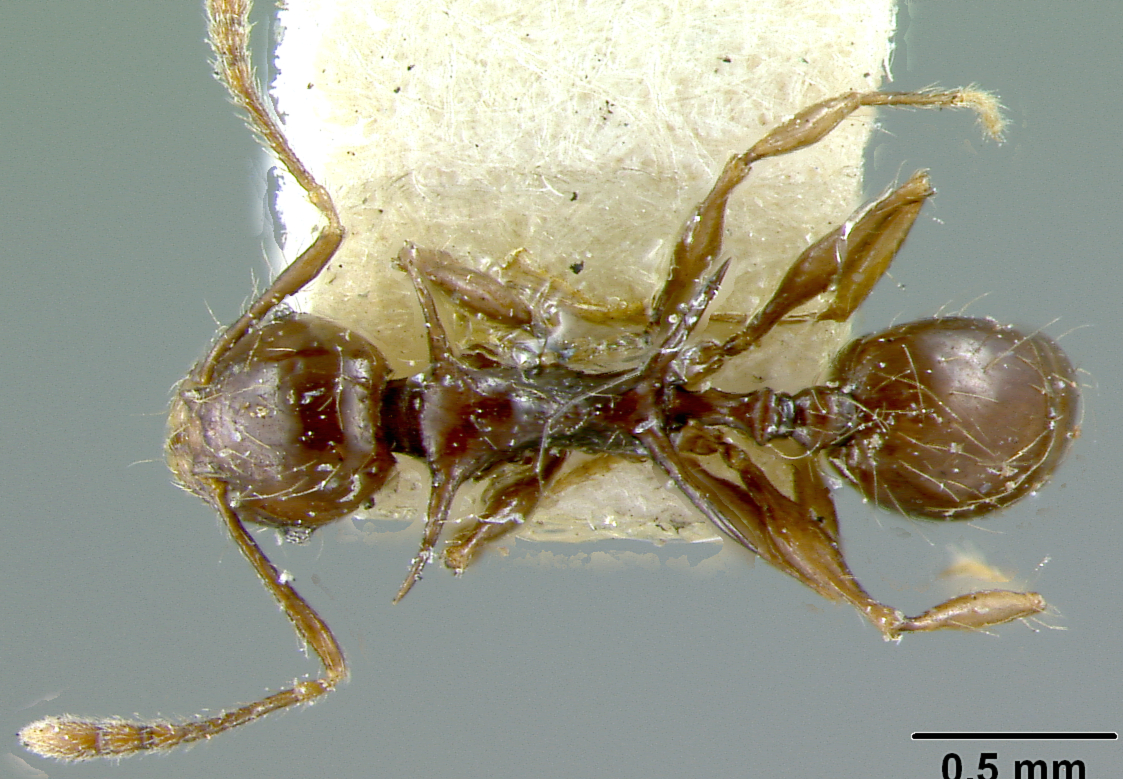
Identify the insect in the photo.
Pheidole belli
